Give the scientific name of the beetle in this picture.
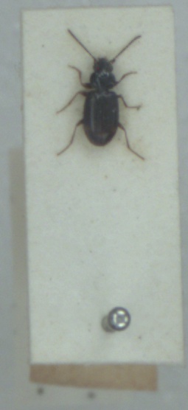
Bembidion guttula
